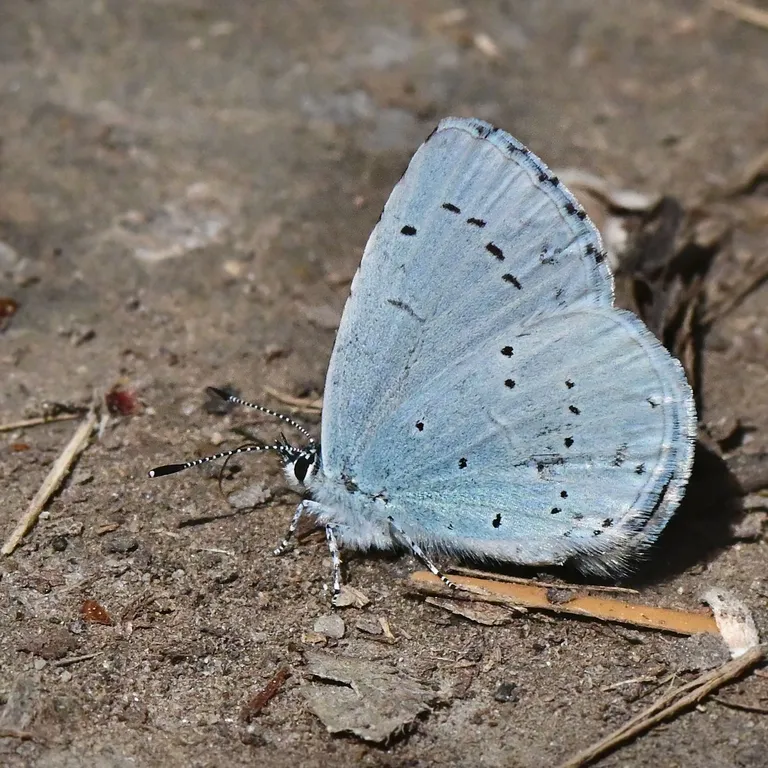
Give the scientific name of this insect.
Celastrina argiolus
